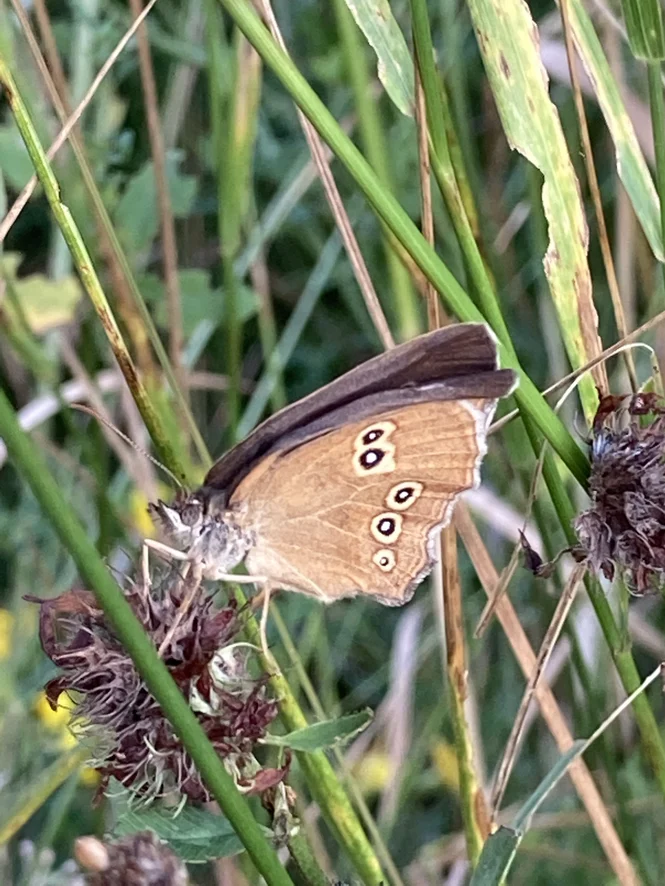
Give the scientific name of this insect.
Aphantopus hyperantus
